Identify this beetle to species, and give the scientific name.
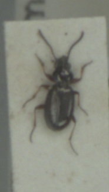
Bembidion lampros
